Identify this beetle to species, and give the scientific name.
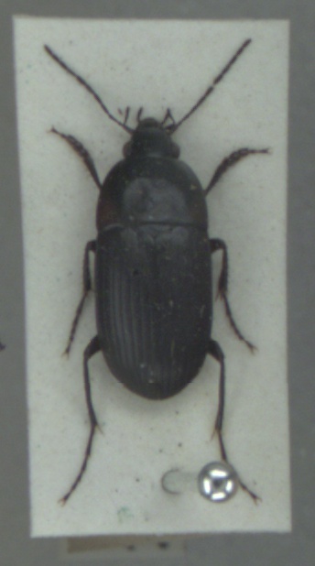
Oodes helopioides
